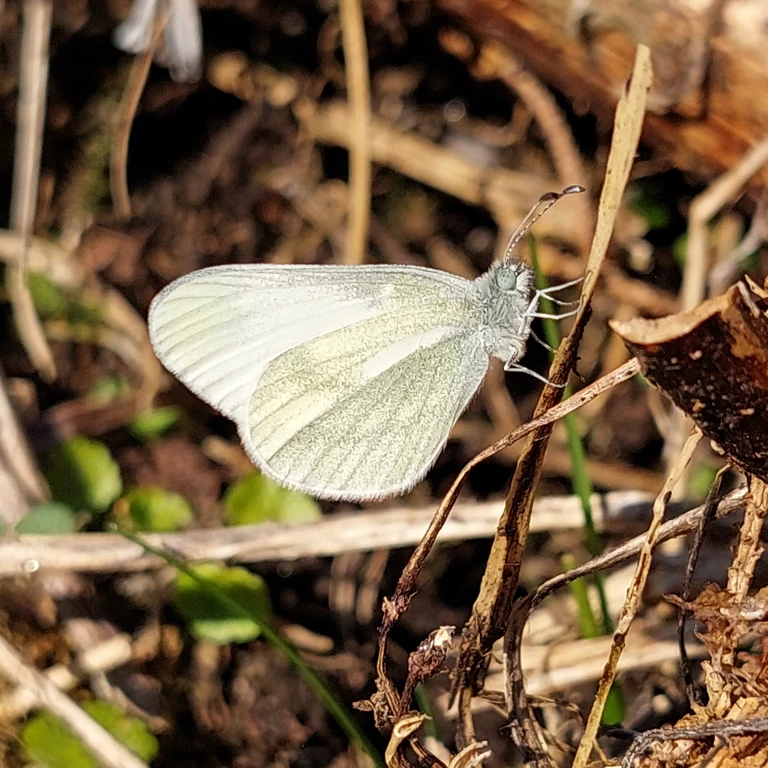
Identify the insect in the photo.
Leptidea sinapis/juvernica
